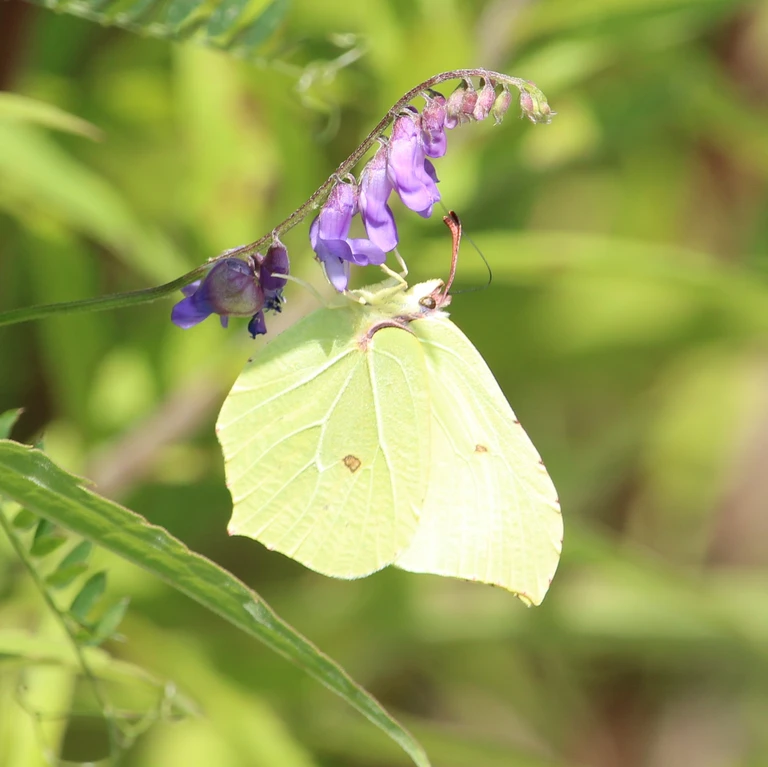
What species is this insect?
Gonepteryx rhamni
